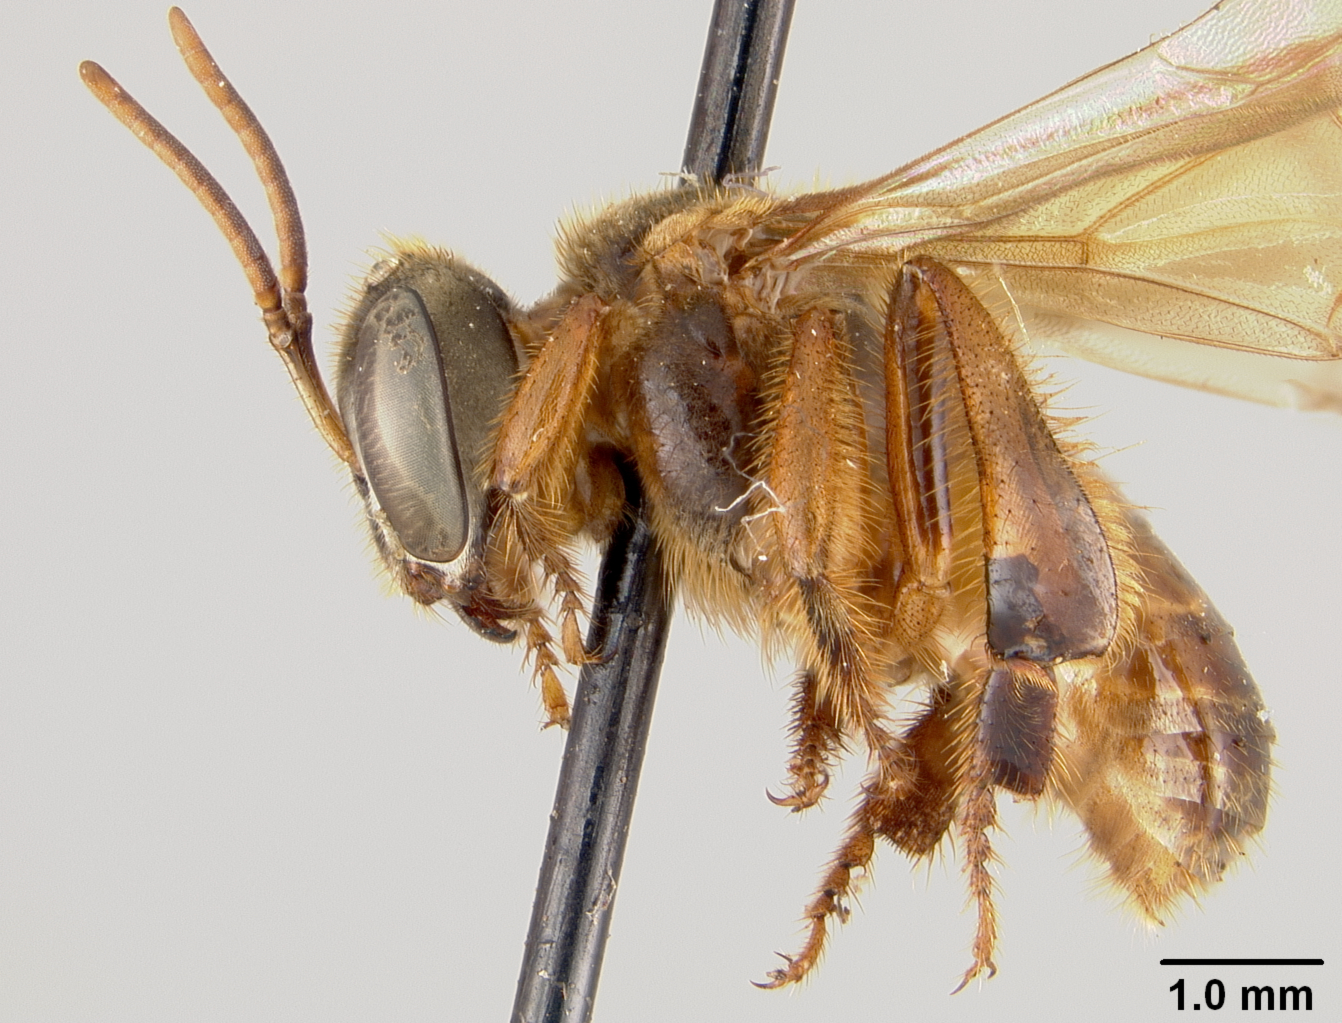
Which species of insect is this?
Trigona denticula
